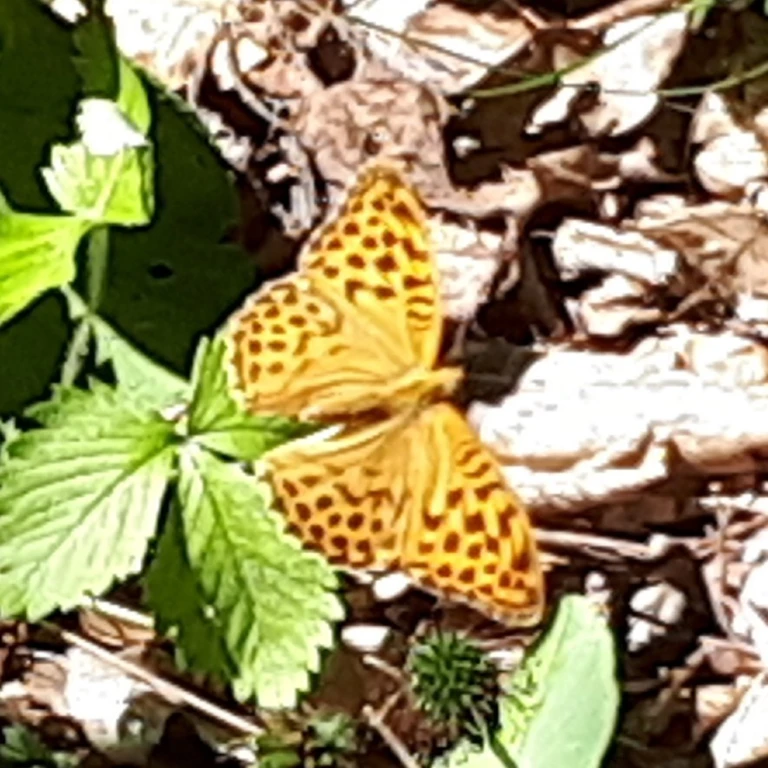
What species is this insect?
Argynnis paphia
